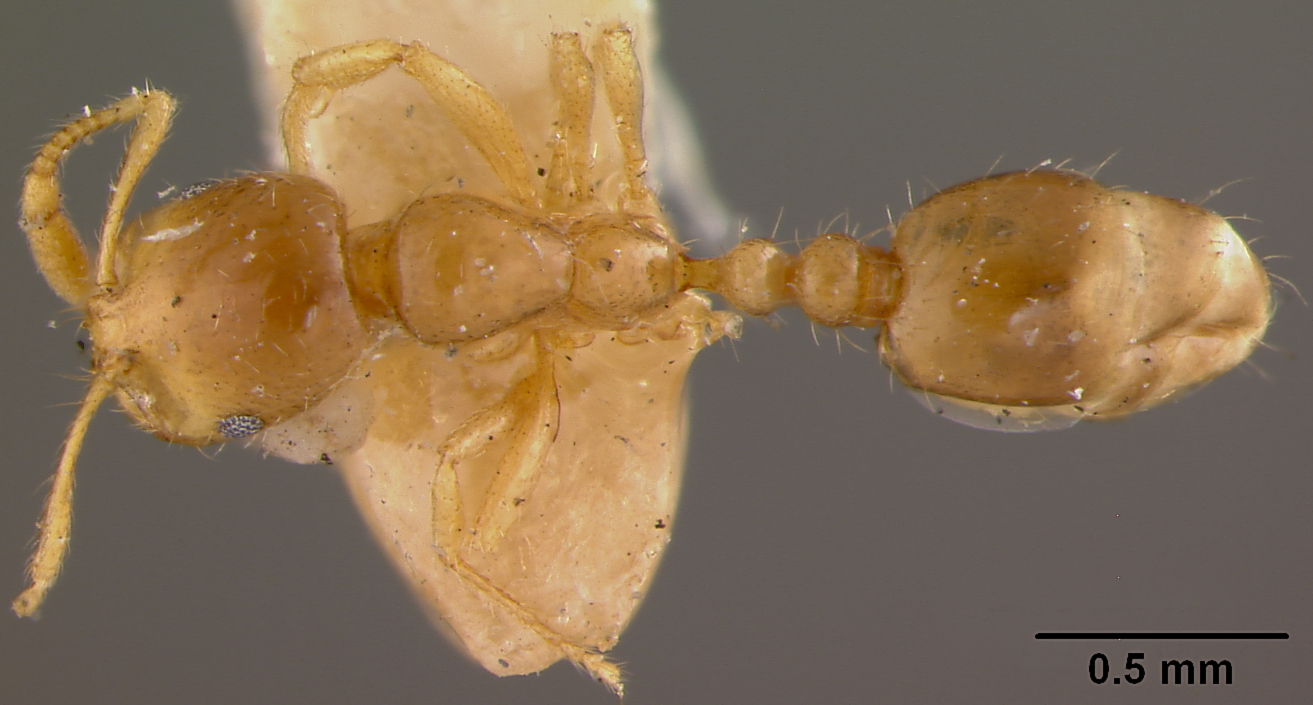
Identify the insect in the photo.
Solenopsis huachucana
